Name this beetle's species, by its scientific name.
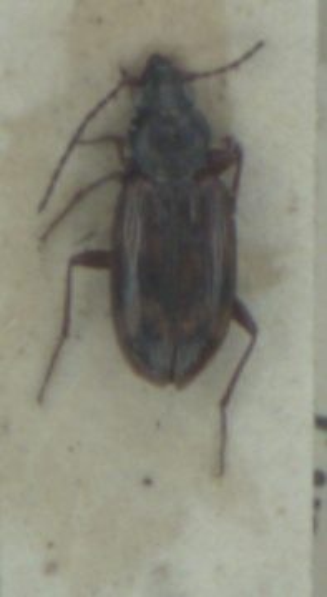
Bembidion dentellum
